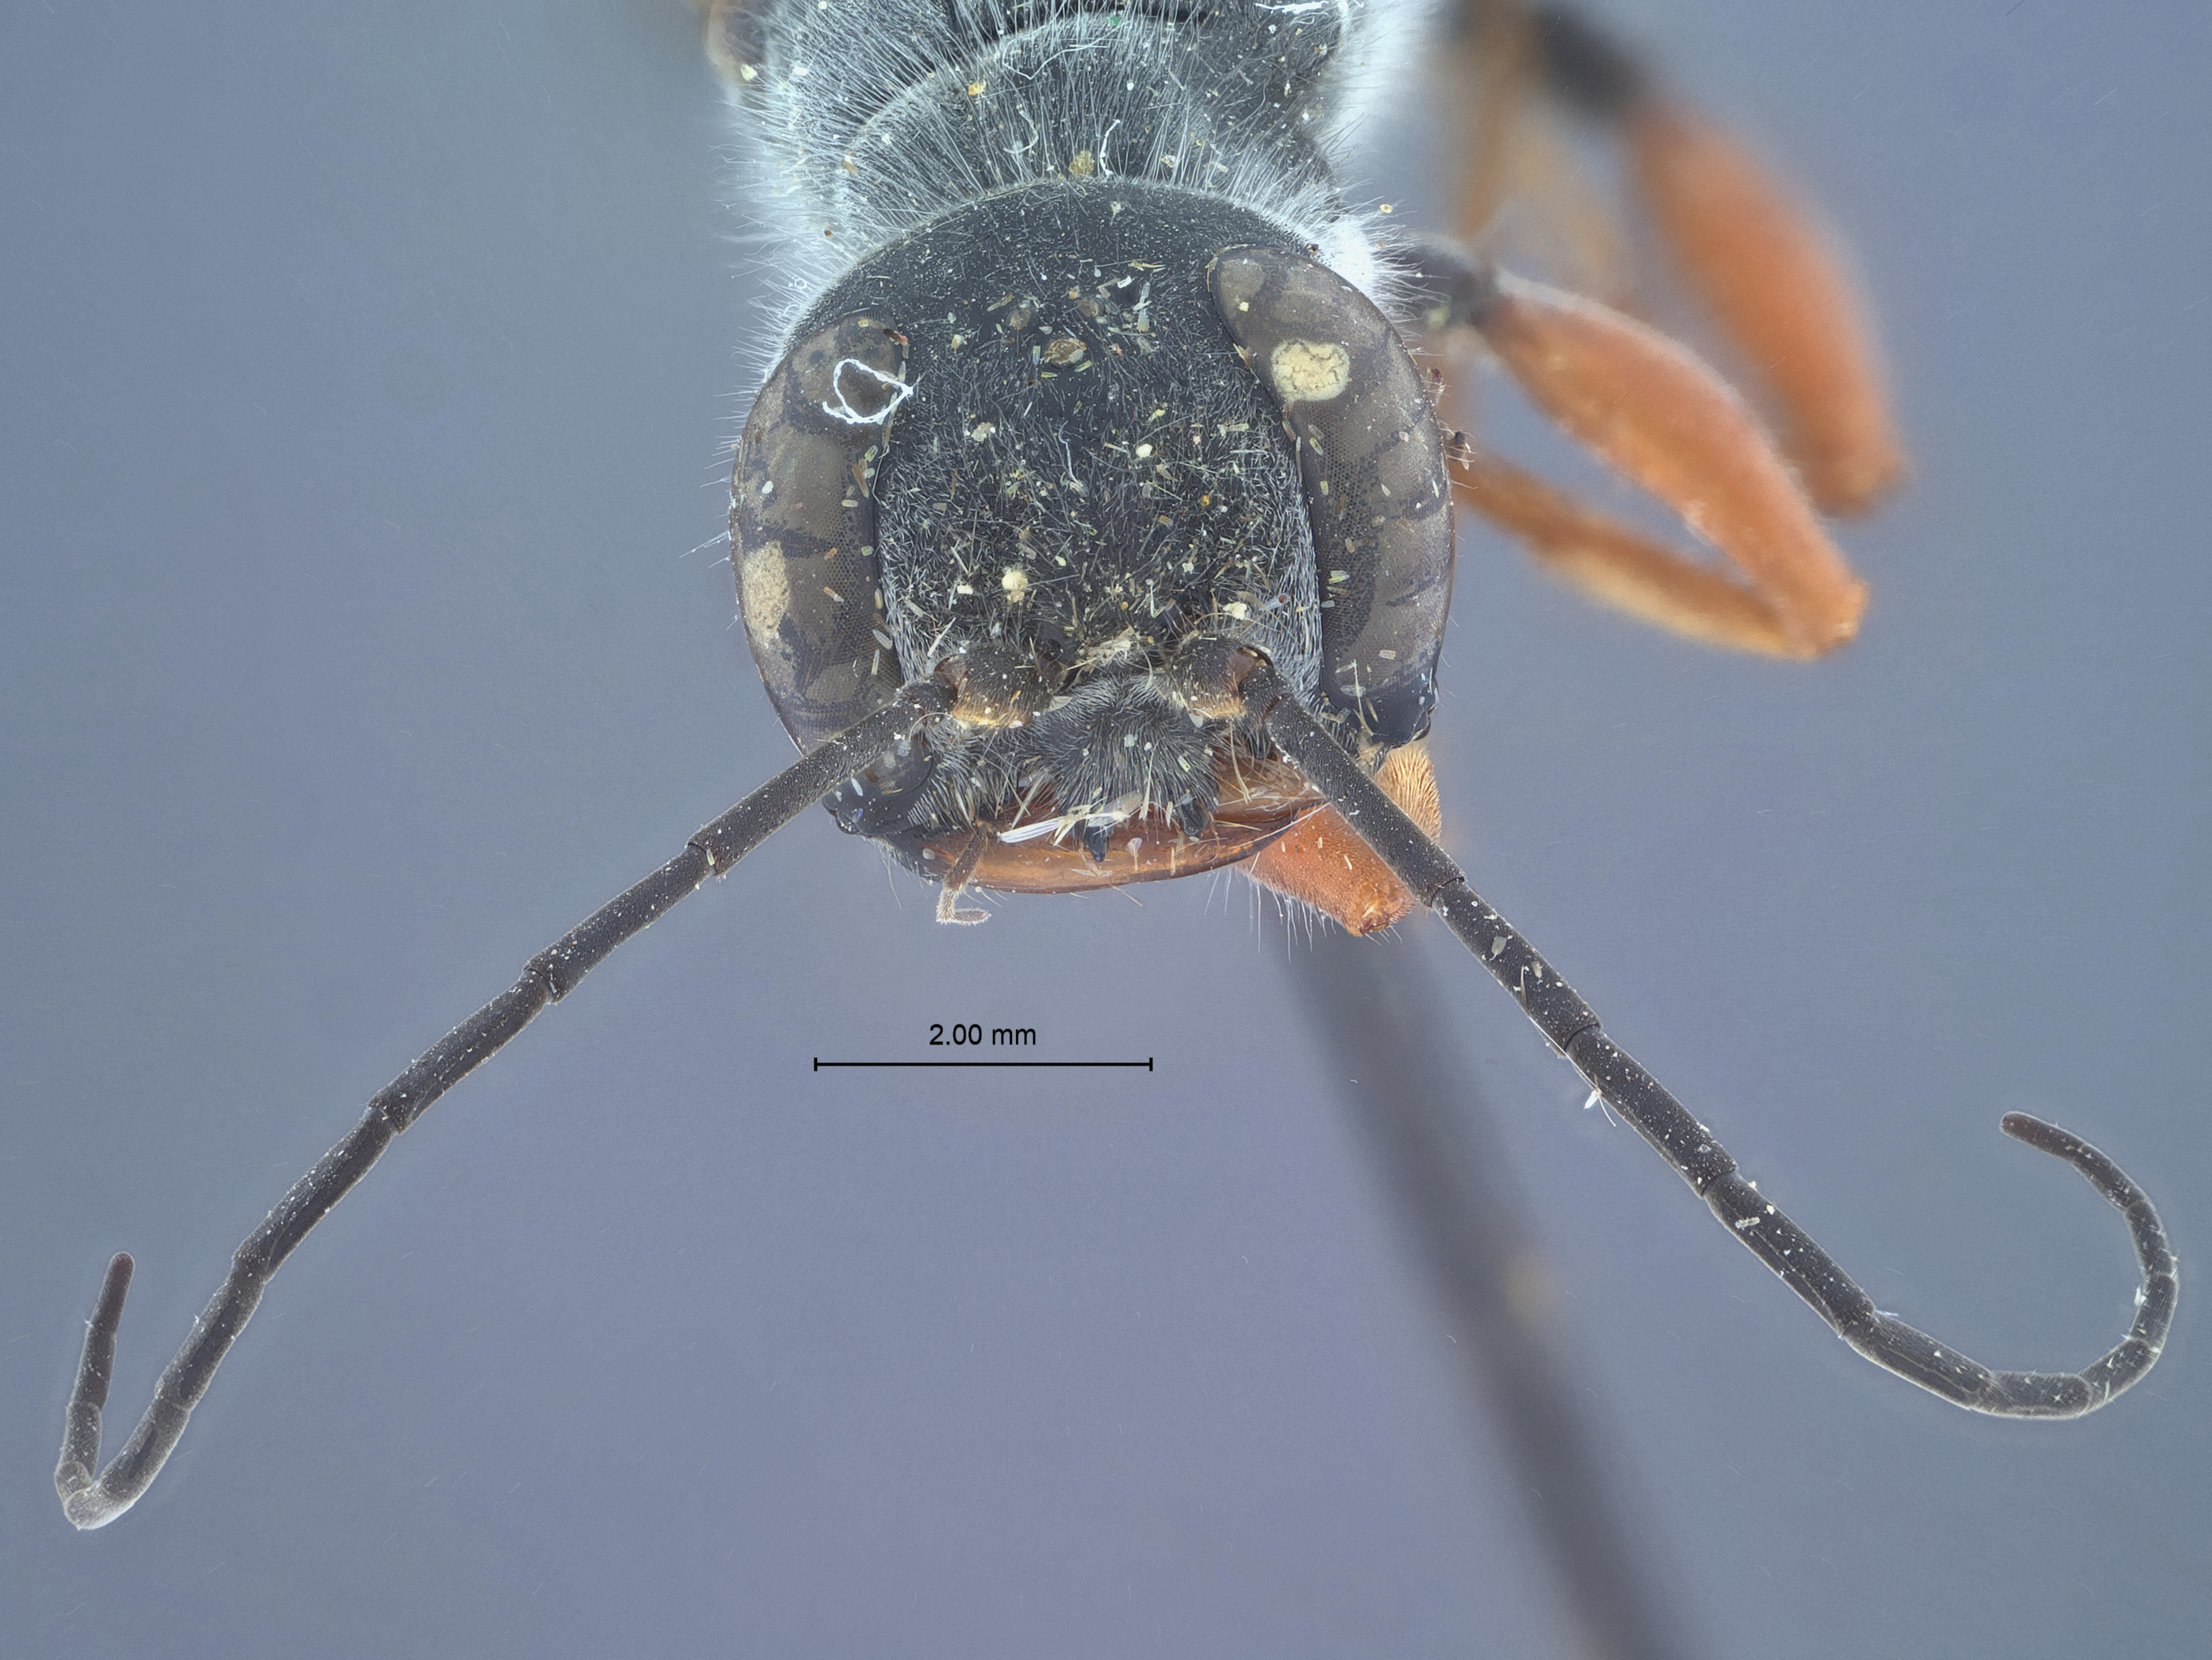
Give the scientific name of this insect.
Podium krombeini
